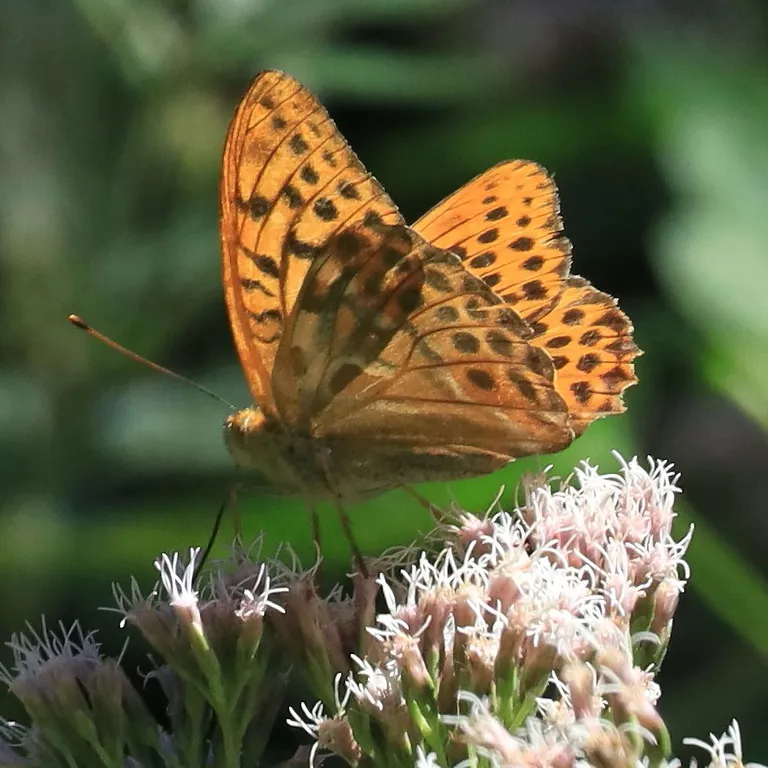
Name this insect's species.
Argynnis paphia
